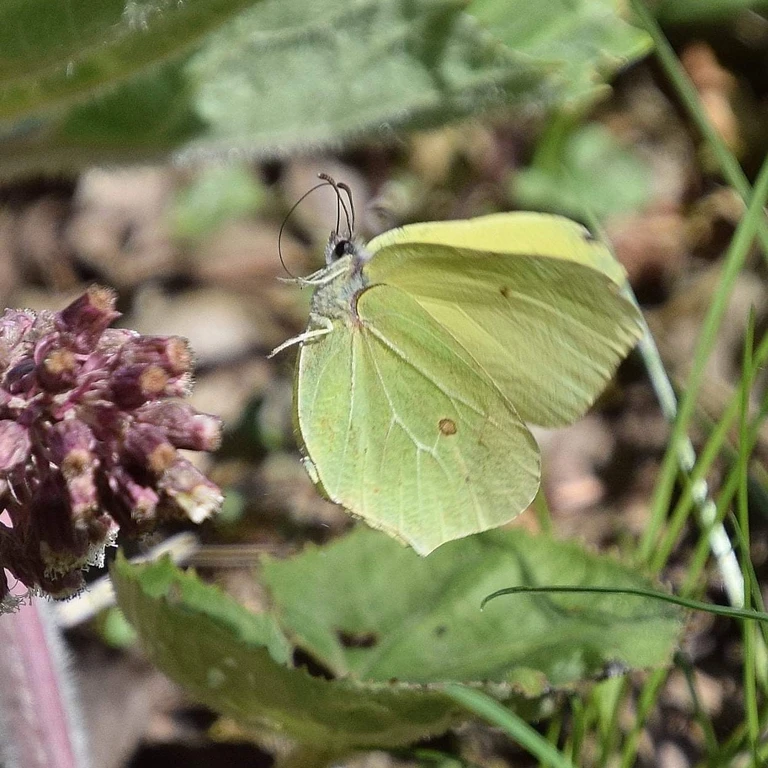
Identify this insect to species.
Gonepteryx rhamni
